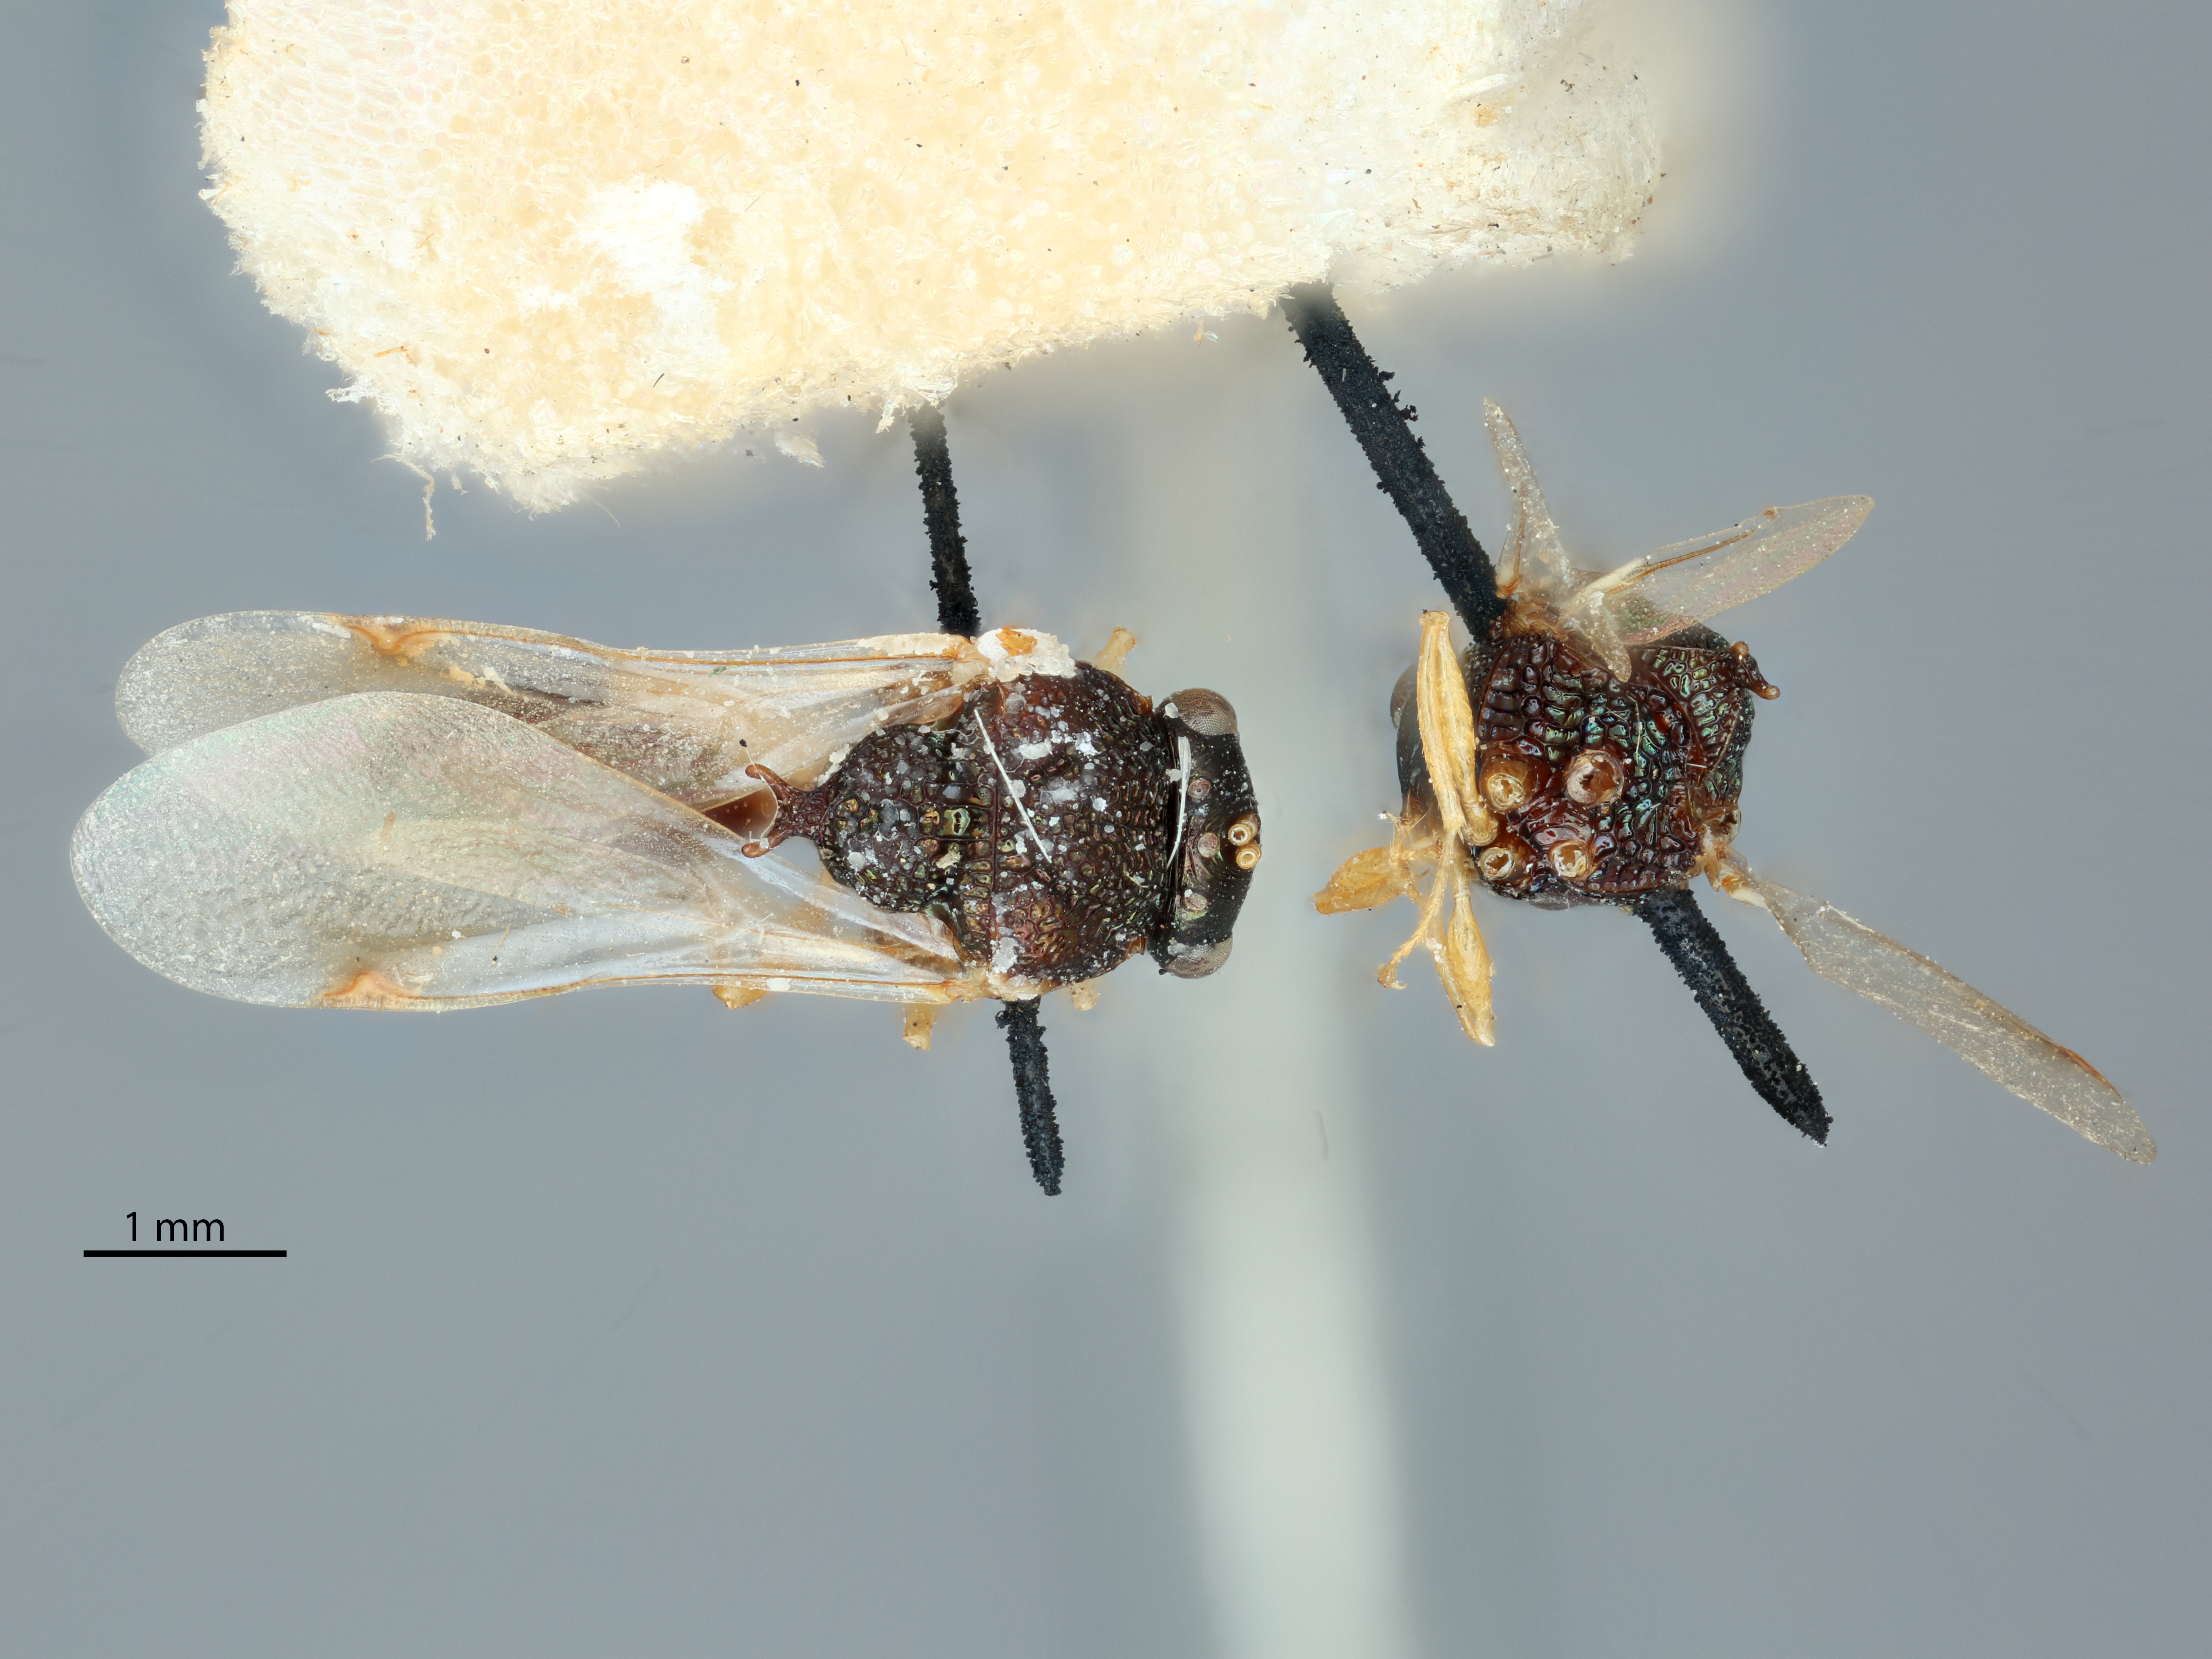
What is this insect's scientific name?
Schizaspidia tenuicornis
